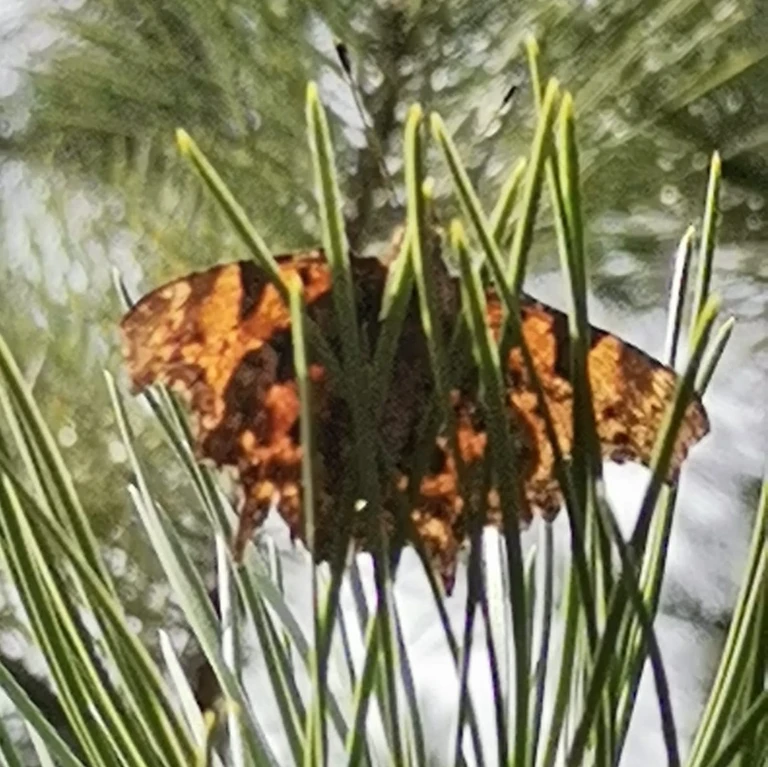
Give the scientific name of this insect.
Polygonia c-album
